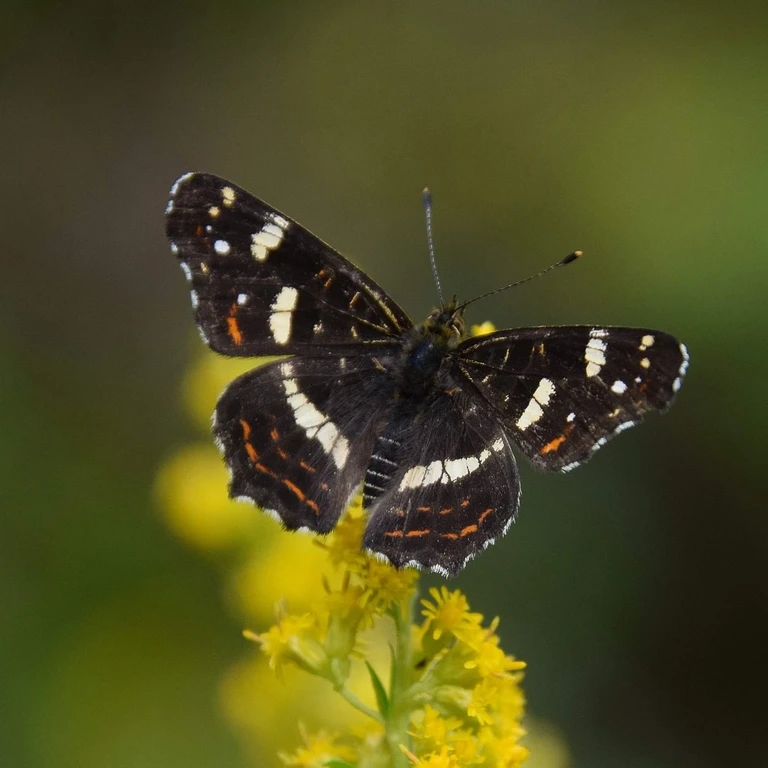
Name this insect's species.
Araschnia levana
